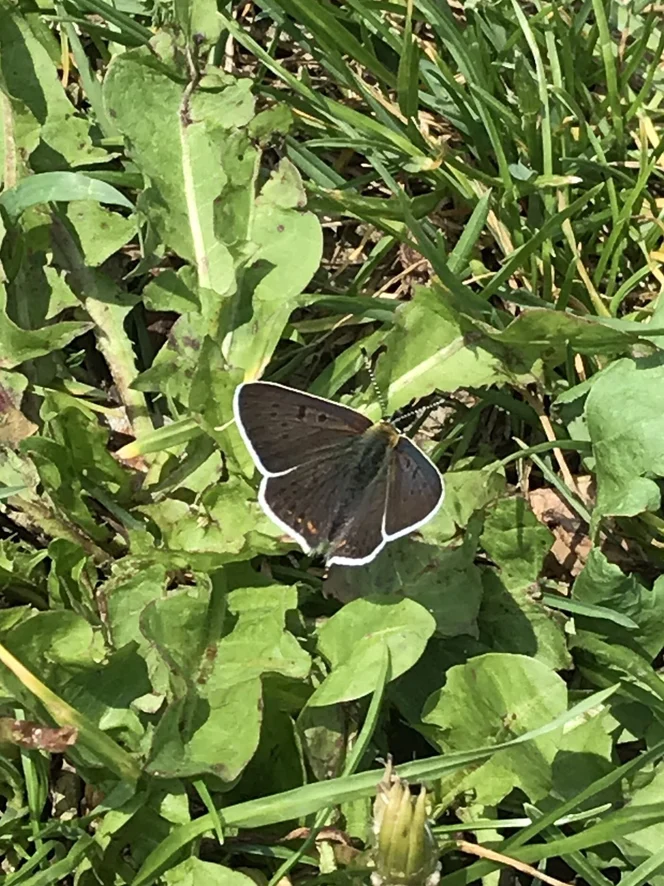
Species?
Lycaena tityrus (also Loweia tityrus)
